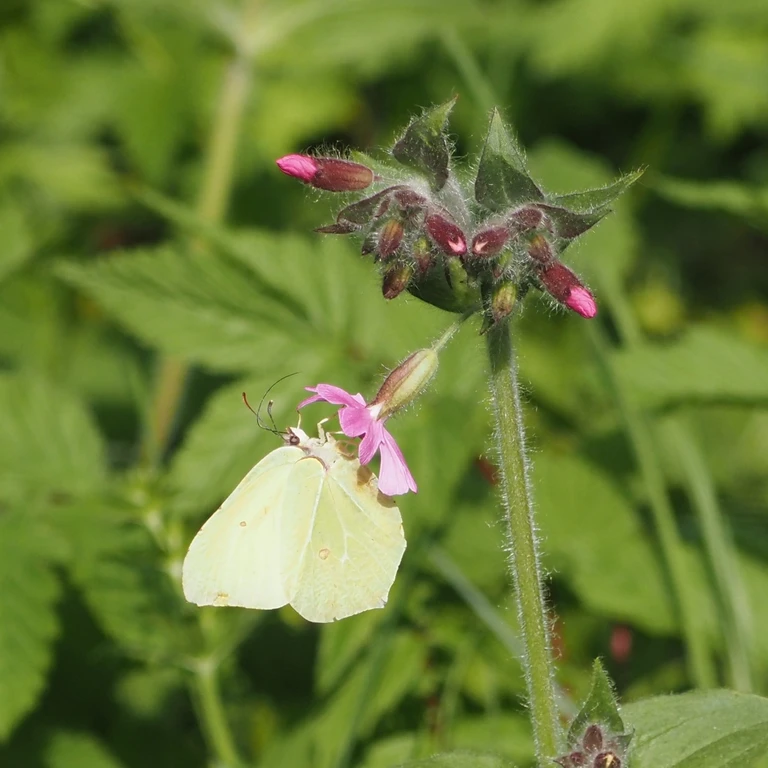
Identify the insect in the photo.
Gonepteryx rhamni
